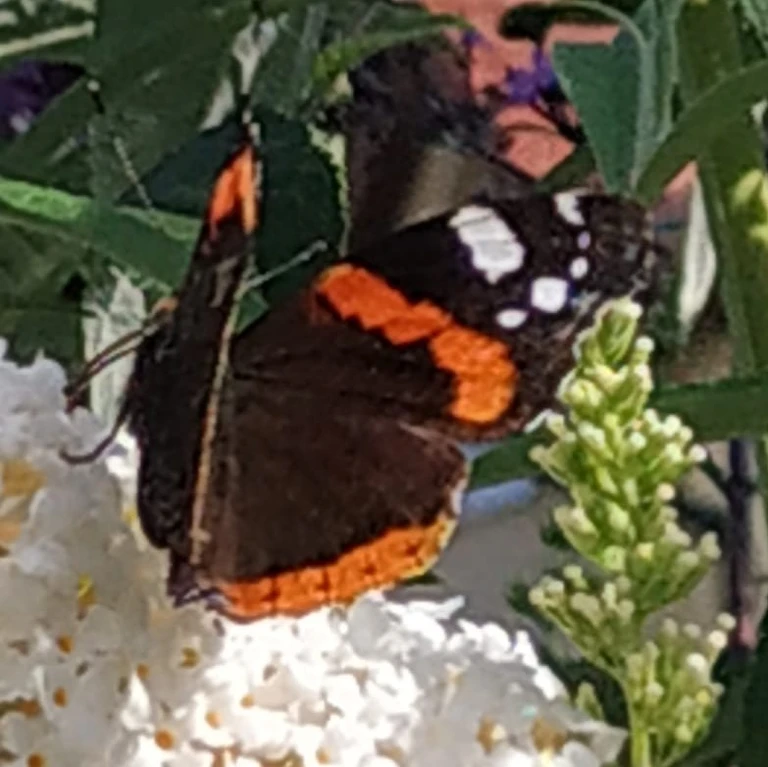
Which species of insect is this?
Vanessa atalanta
